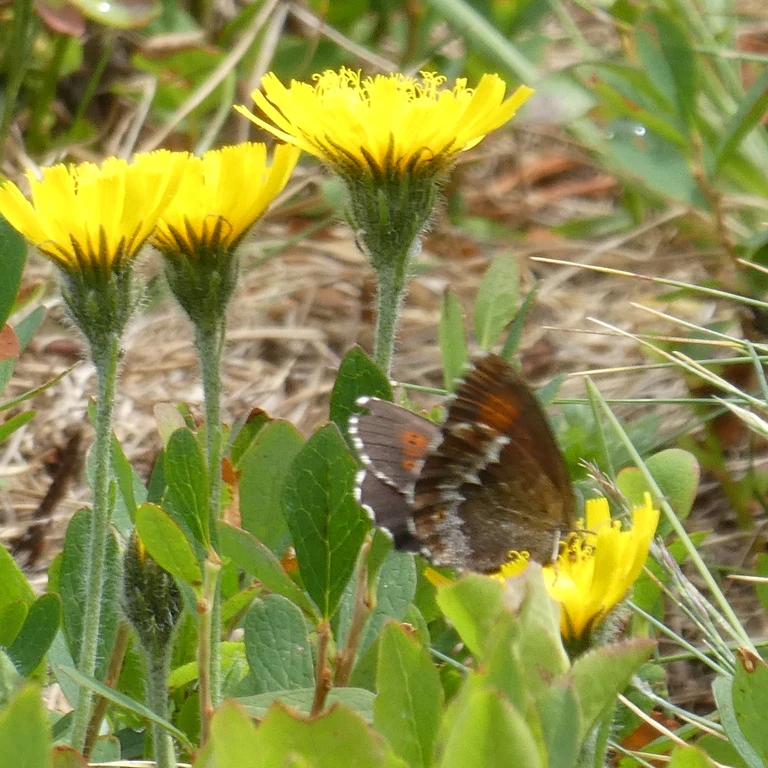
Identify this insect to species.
Erebia euryale
